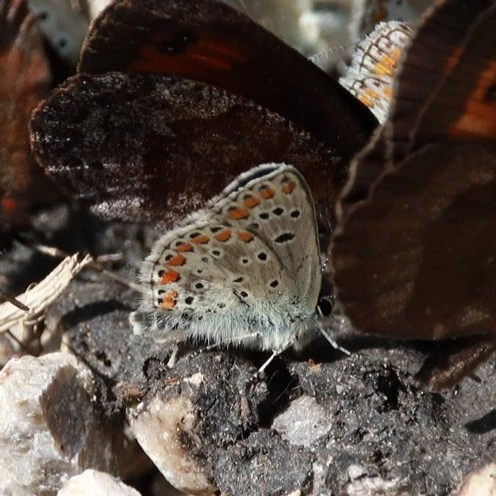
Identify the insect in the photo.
Aricia agestis/artaxerxes
